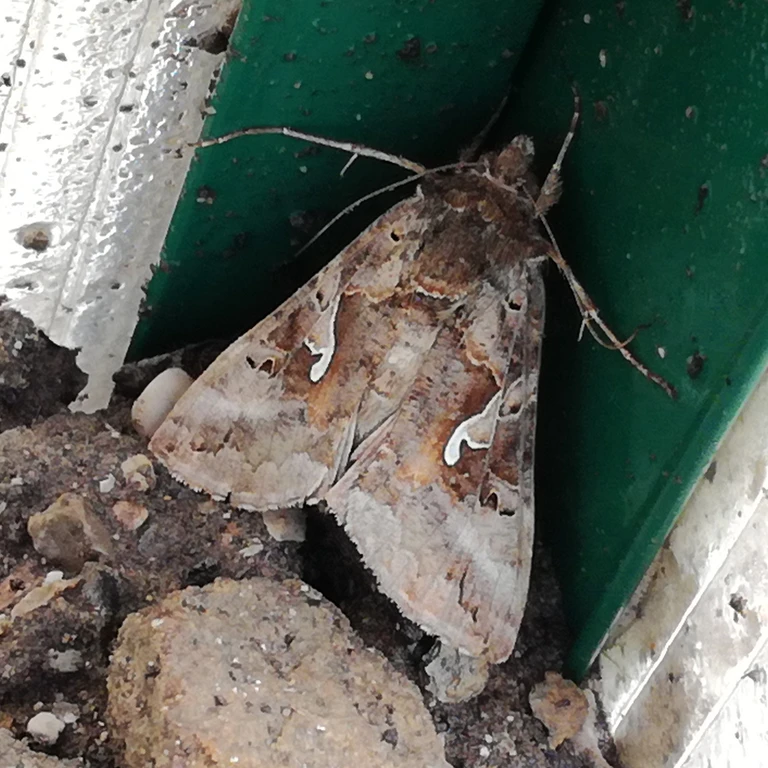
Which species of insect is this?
Autographa gamma
